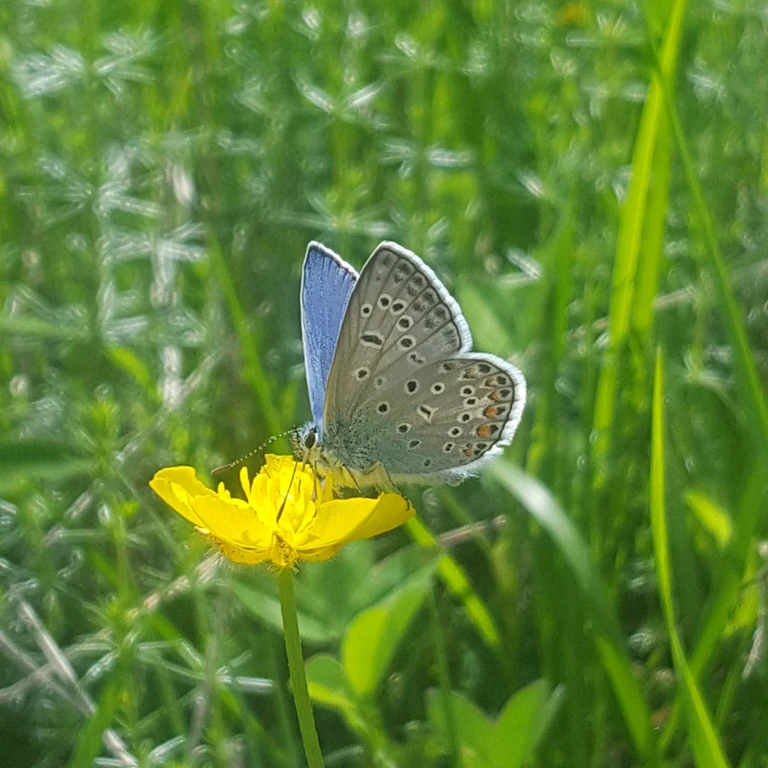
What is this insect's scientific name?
Polyommatus icarus
